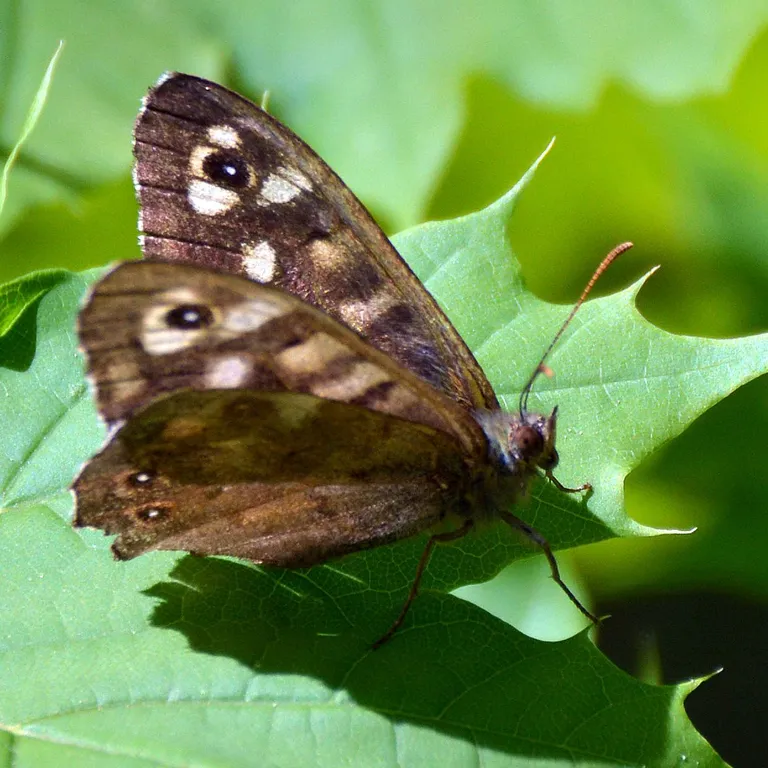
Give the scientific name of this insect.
Pararge aegeria
